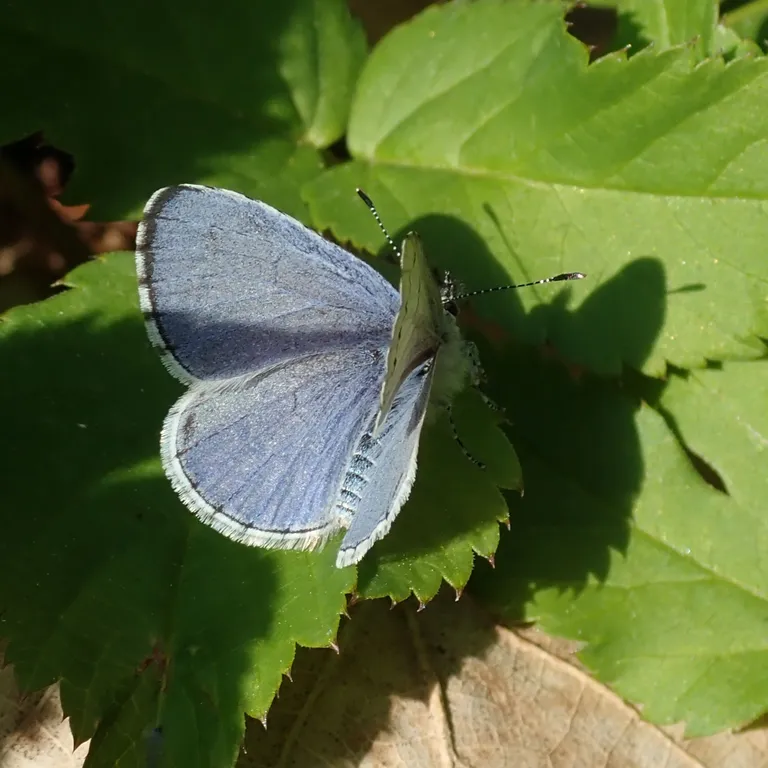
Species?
Celastrina argiolus
